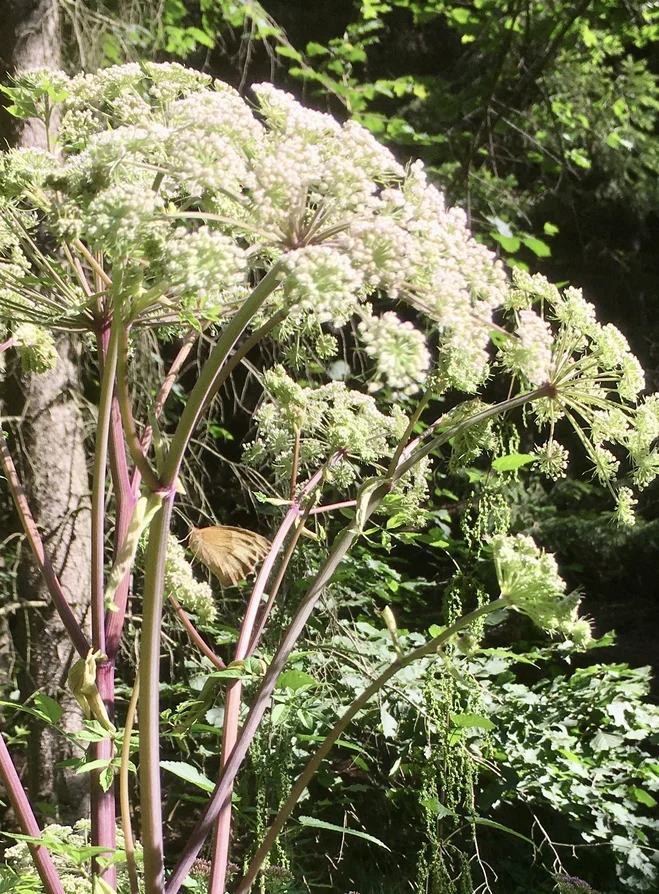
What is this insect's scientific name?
Maniola jurtina
